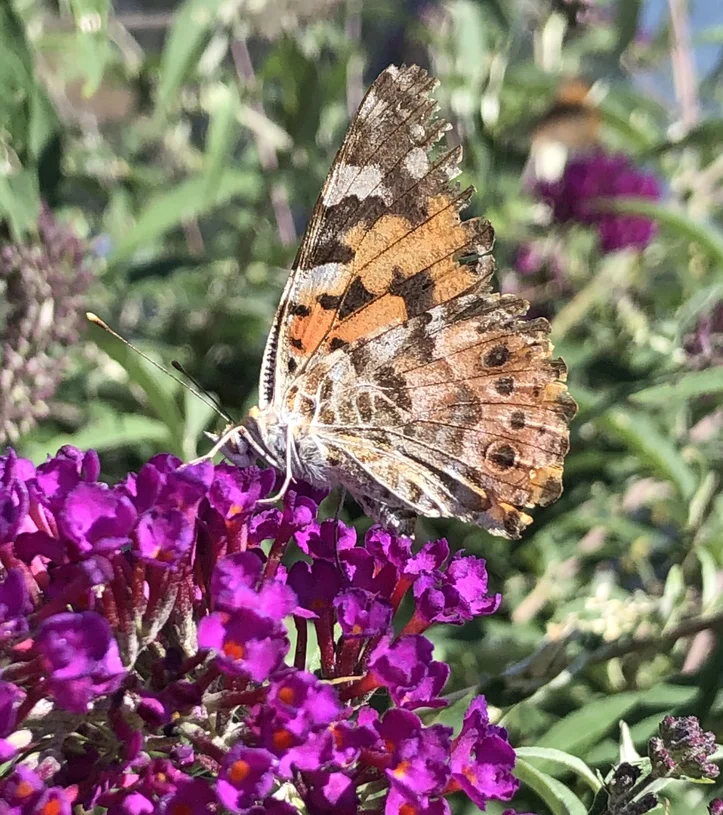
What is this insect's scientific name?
Vanessa cardui
